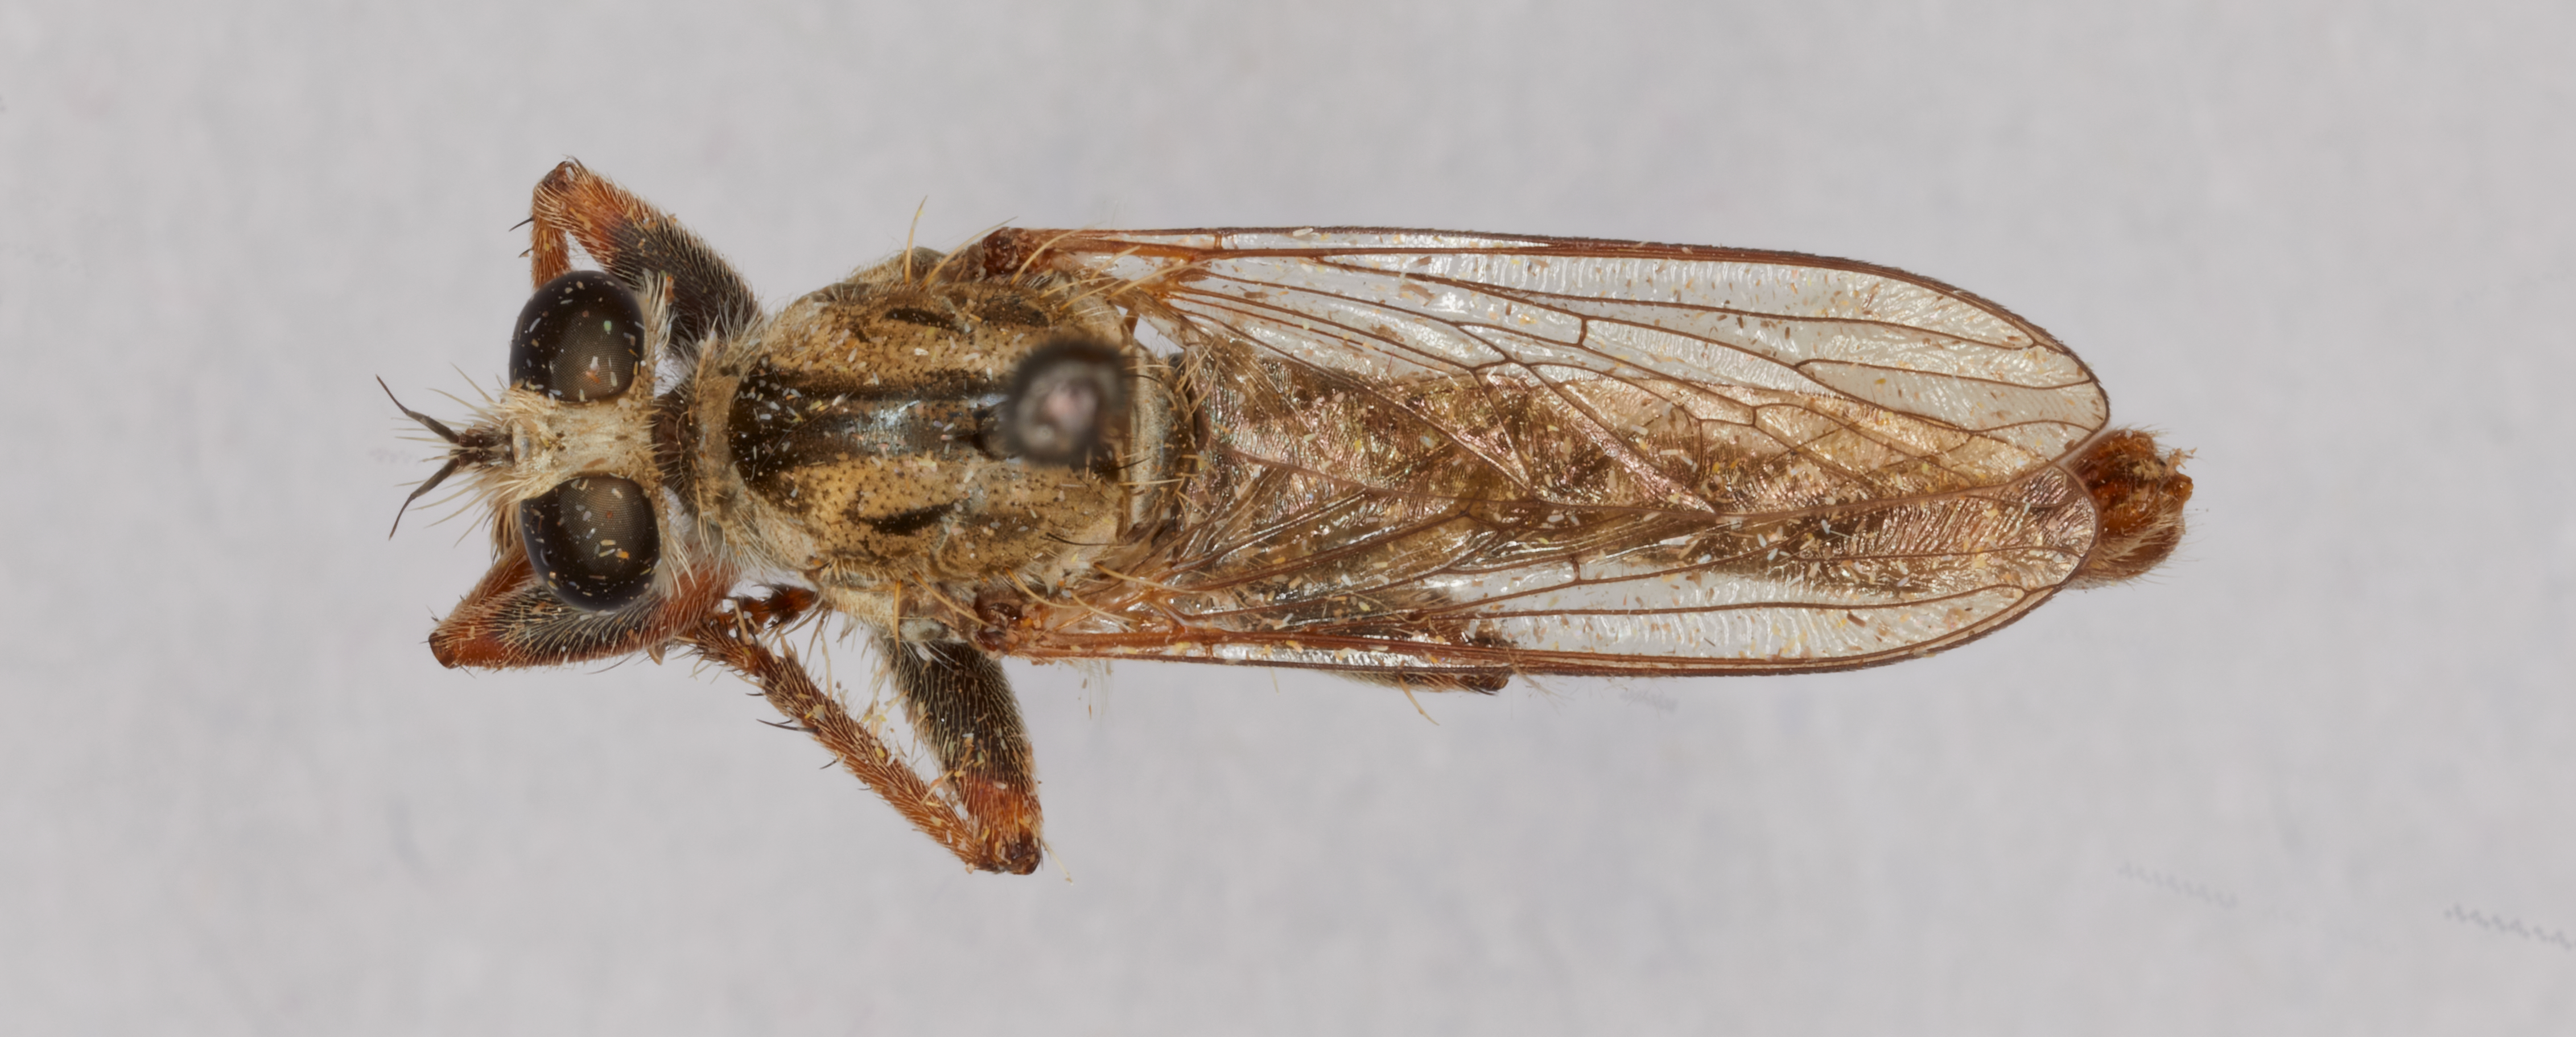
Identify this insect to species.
Proctacanthella wilcoxi
